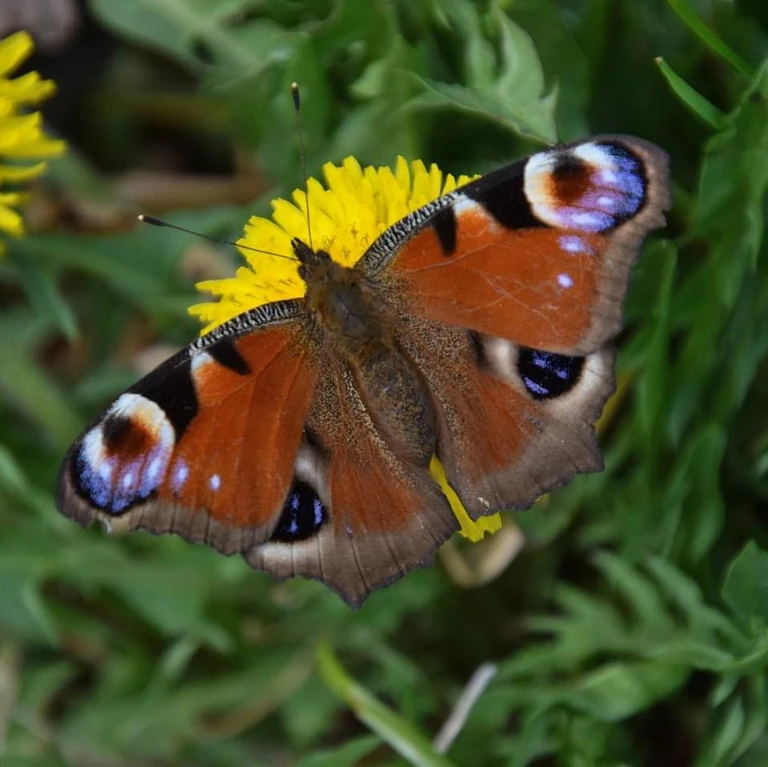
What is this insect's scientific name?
Aglais io
